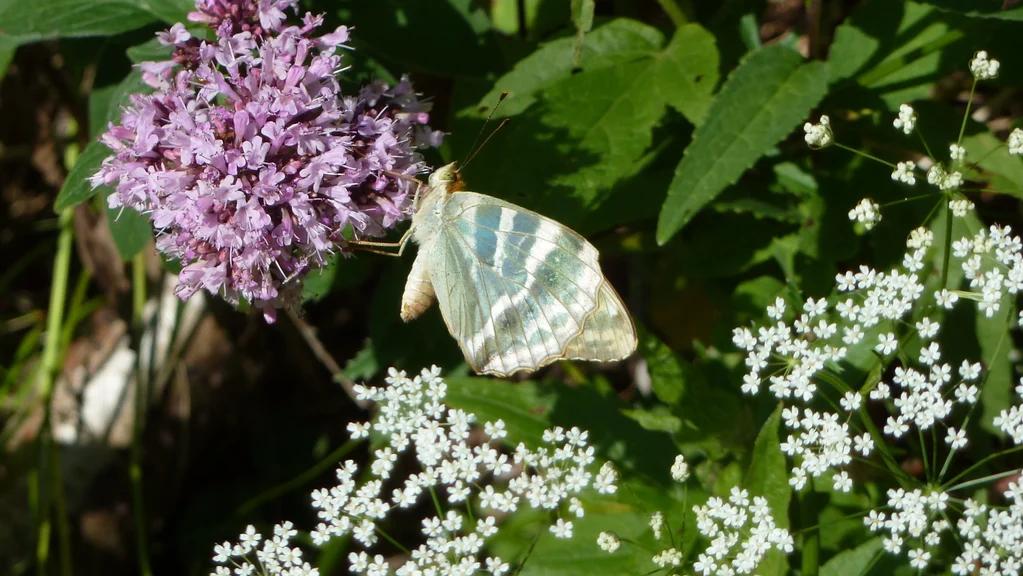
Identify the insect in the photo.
Argynnis paphia
